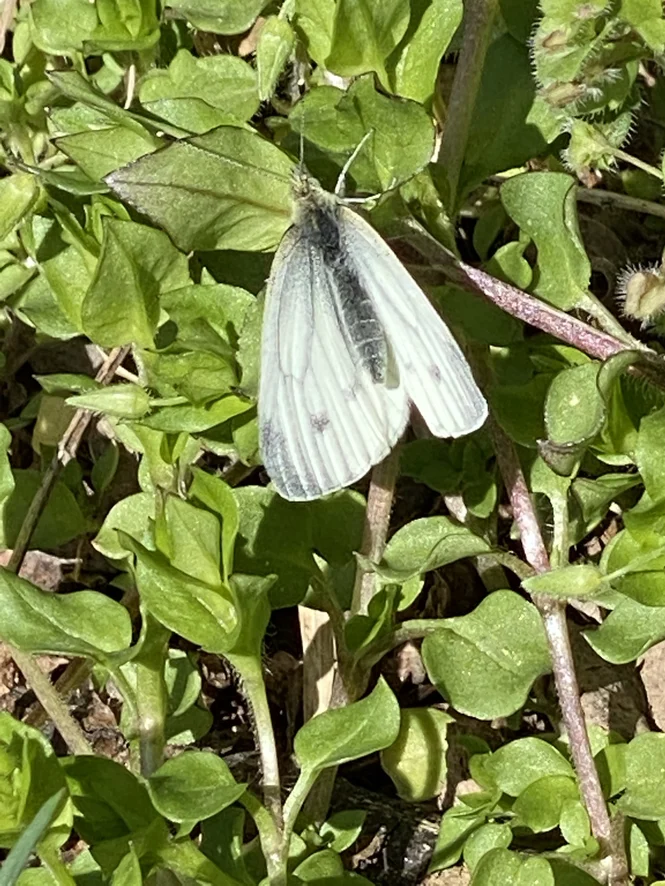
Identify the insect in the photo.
Pieris napi
